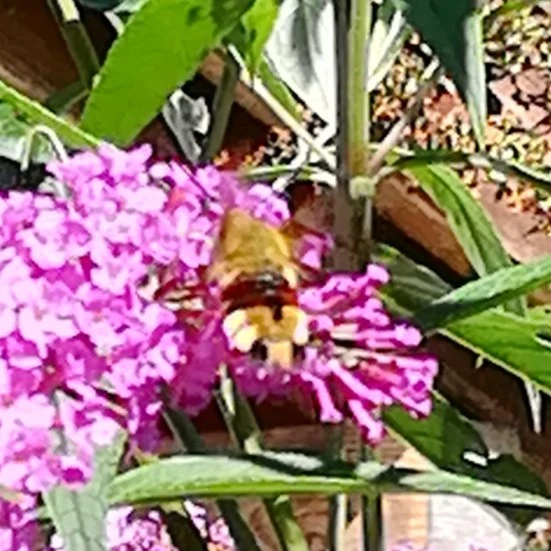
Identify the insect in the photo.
Hemaris fuciformis
